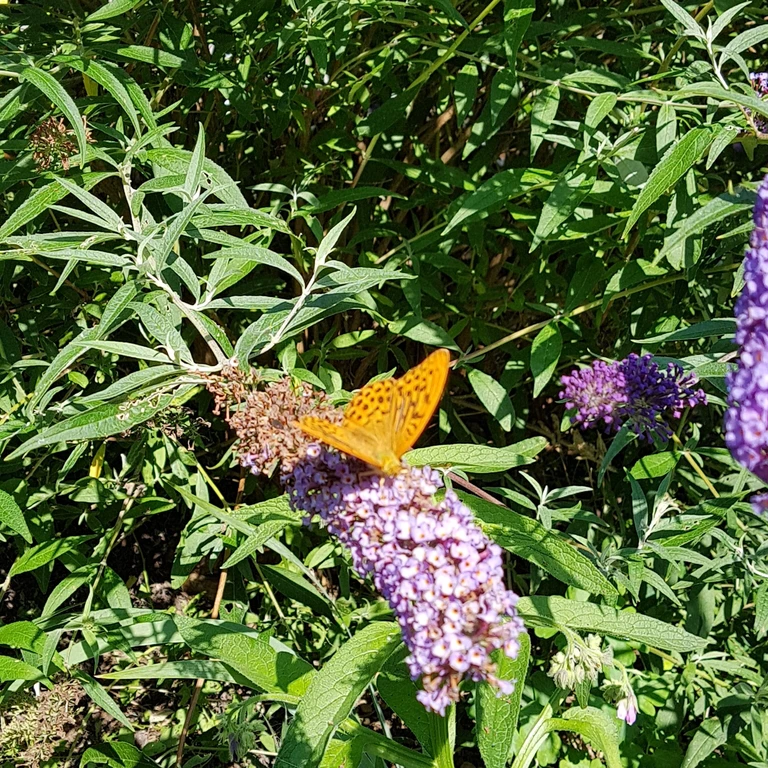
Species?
Argynnis paphia
